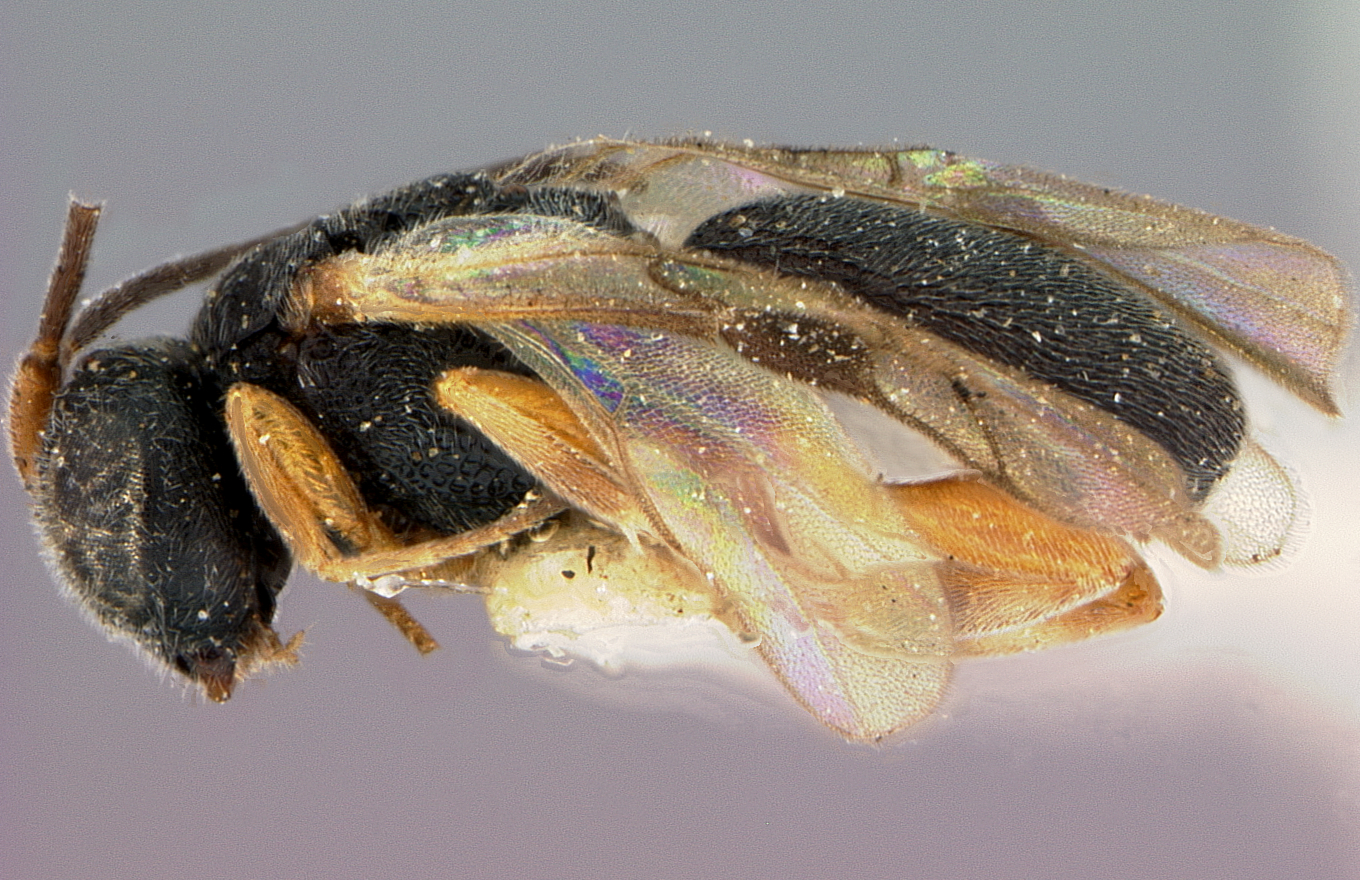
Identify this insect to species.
Chelonus abnormalis
